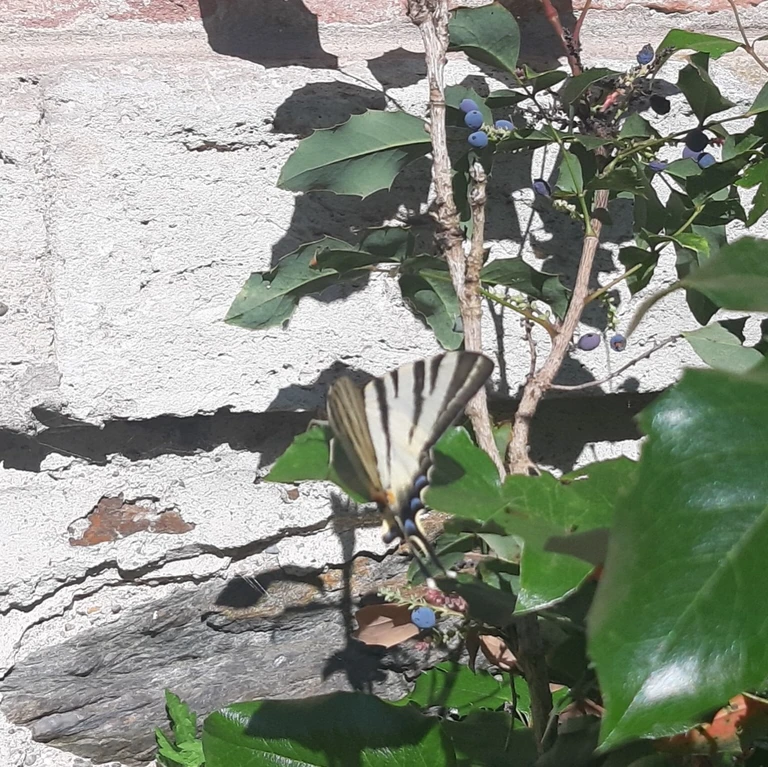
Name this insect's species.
Iphiclides podalirius
